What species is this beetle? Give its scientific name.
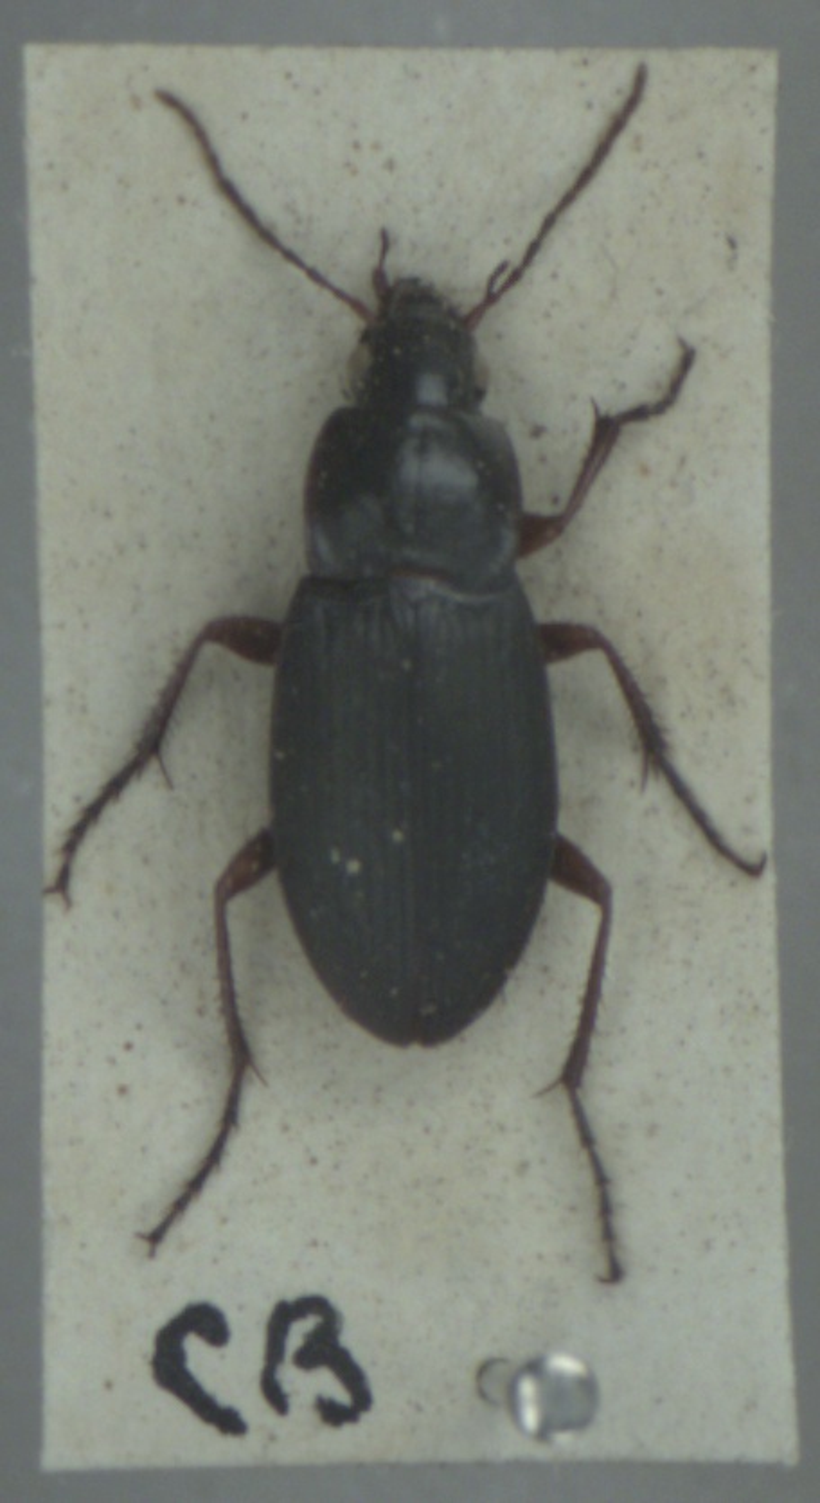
Calathus fuscipes
